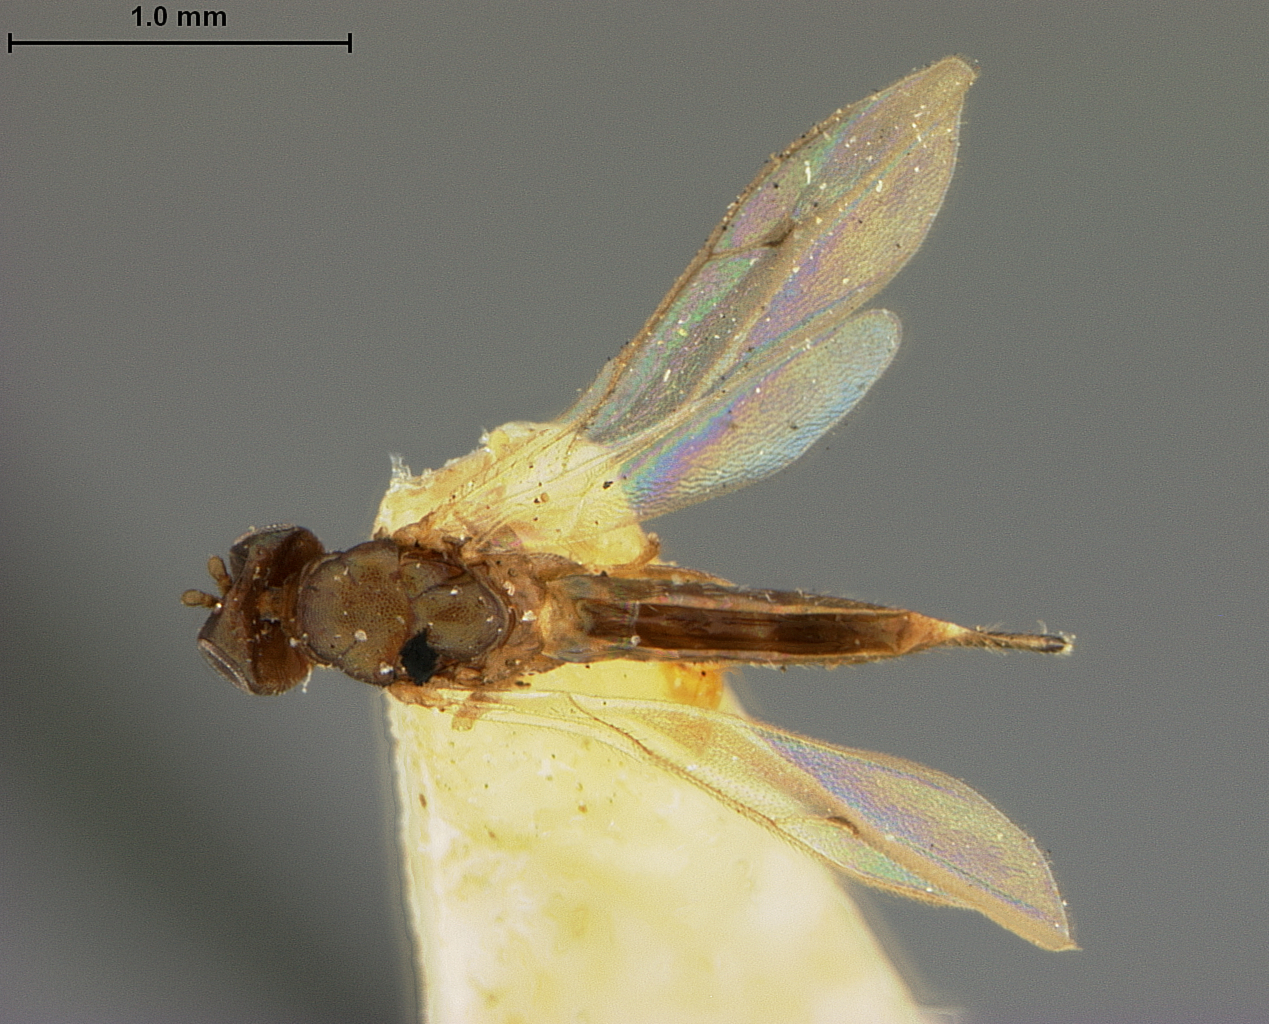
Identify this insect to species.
Cecidostiba polygraphi
